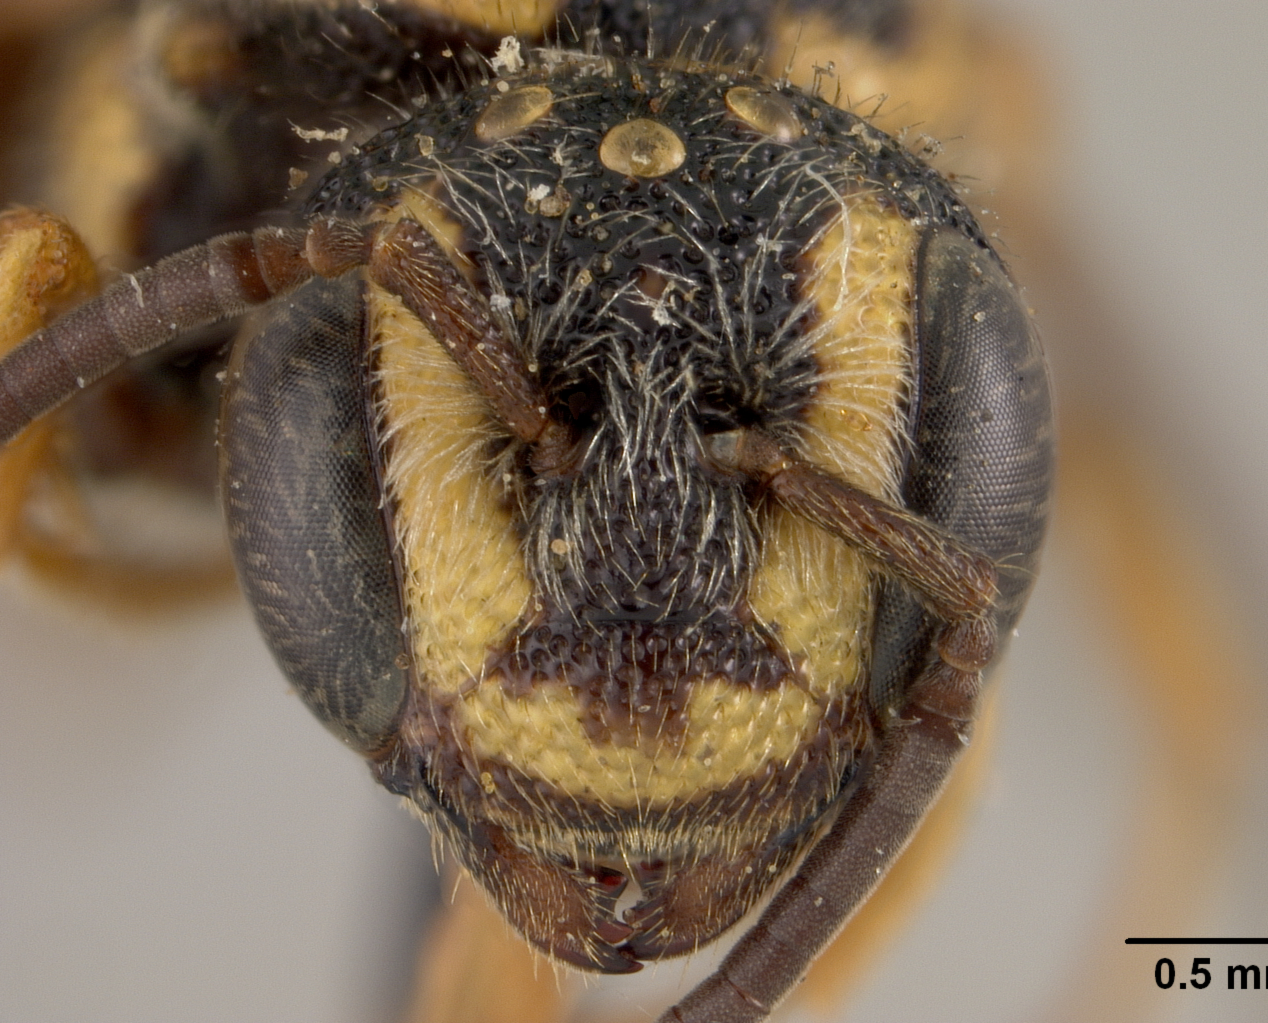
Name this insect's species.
Stelis louisae
